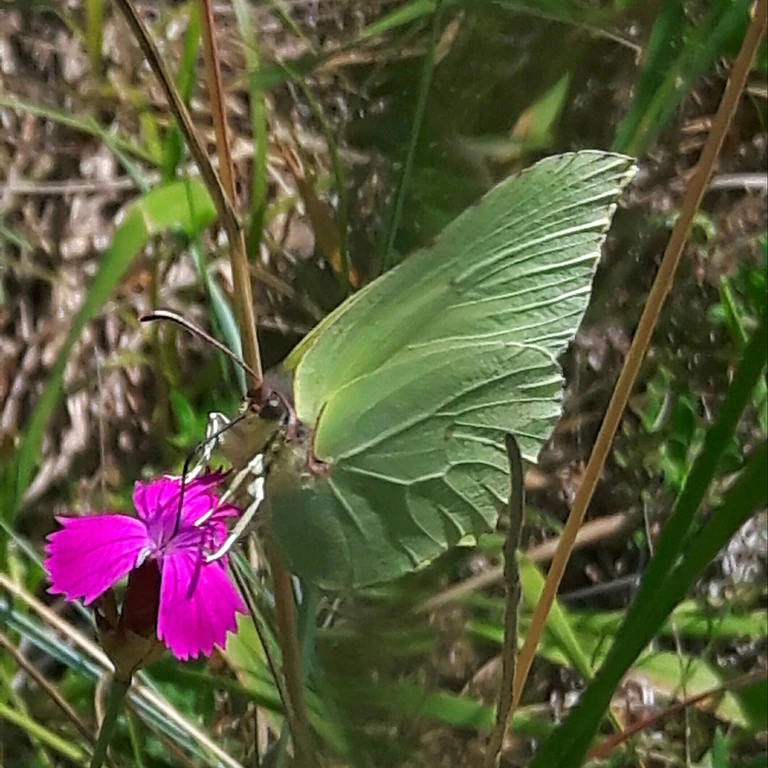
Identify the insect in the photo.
Gonepteryx rhamni
